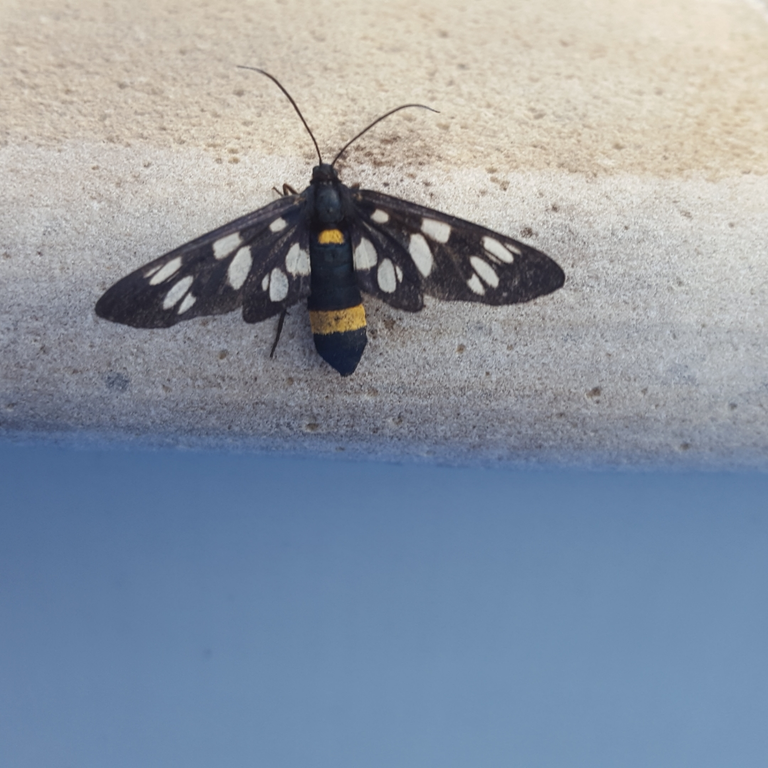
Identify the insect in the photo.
Amata phegea
